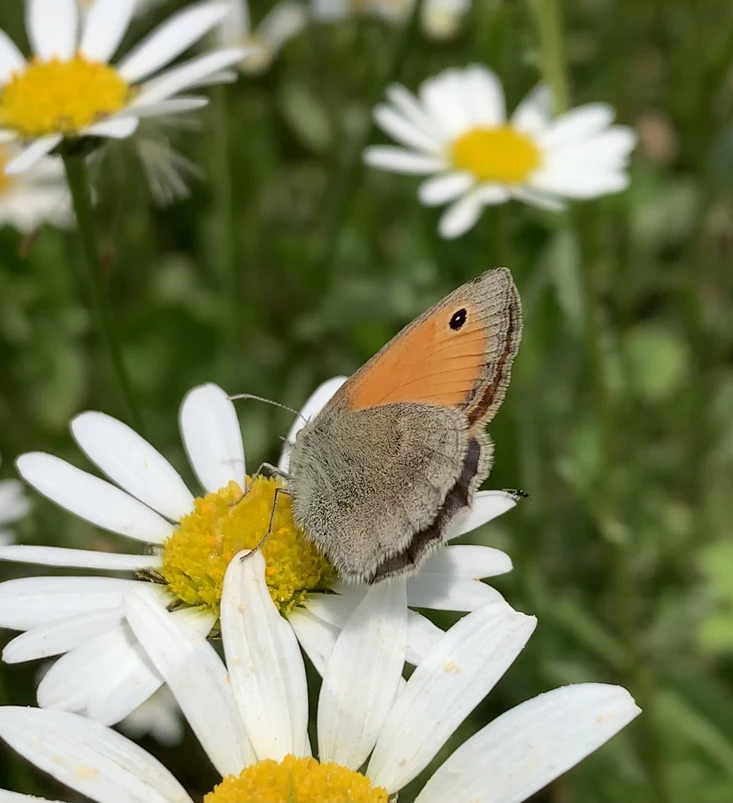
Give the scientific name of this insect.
Coenonympha pamphilus
